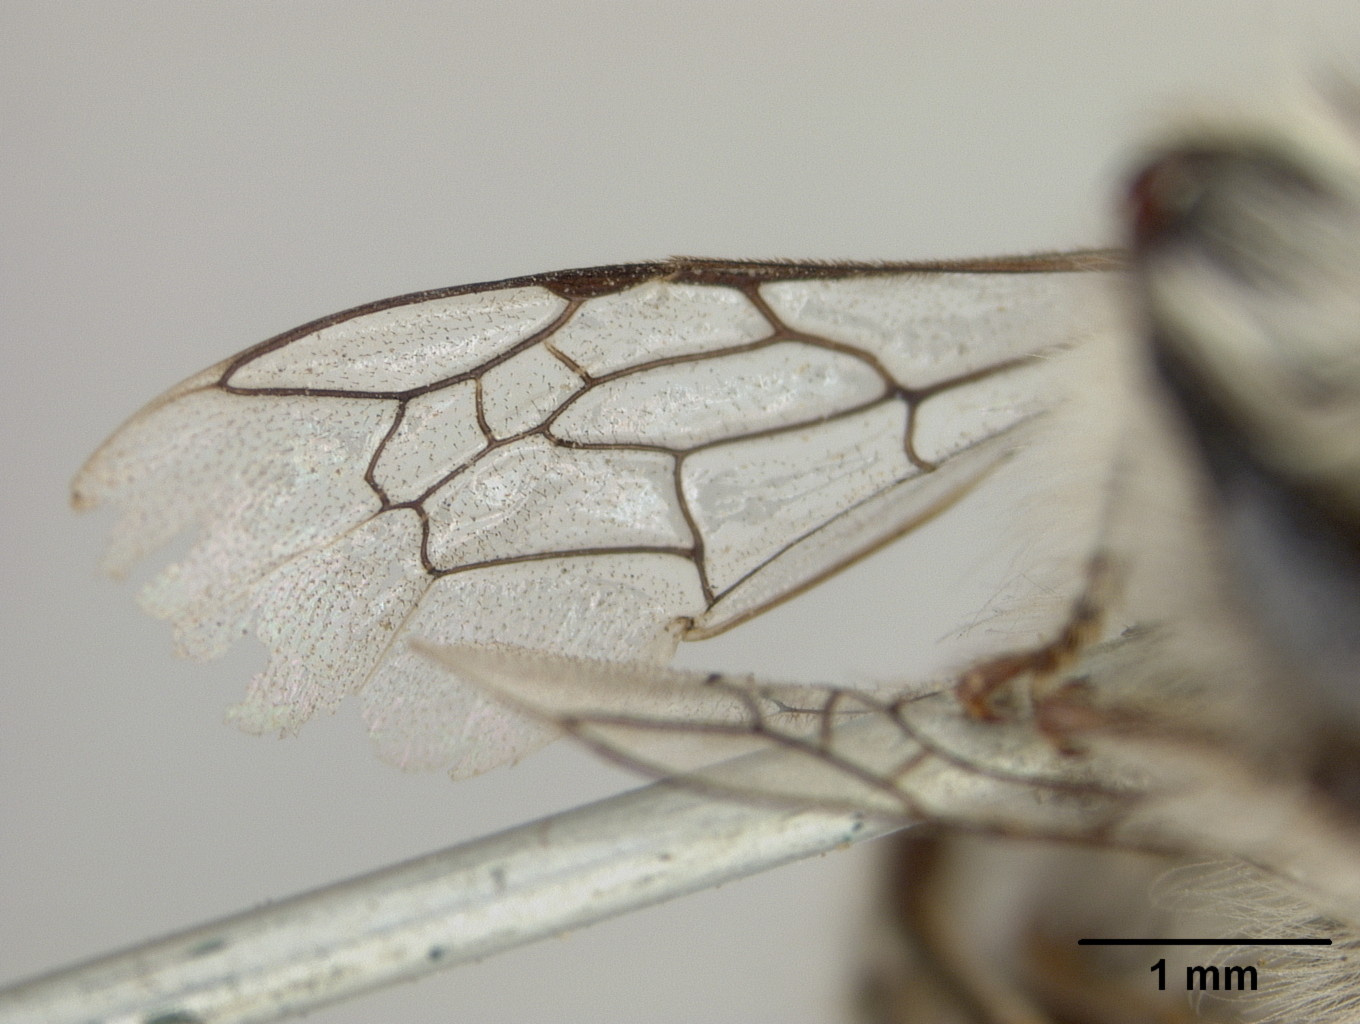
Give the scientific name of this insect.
Colletes rufosignatus
